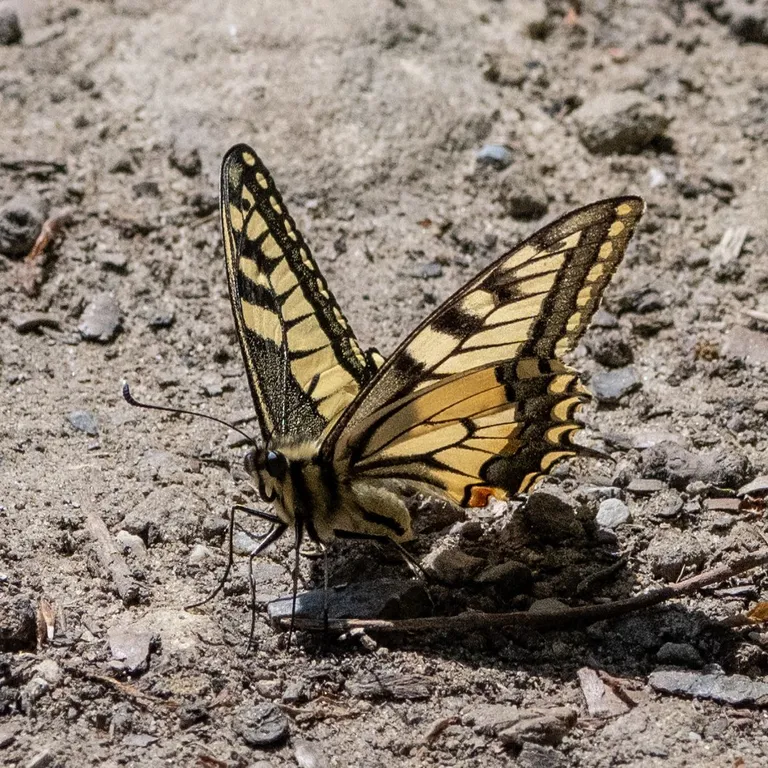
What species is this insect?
Papilio machaon
